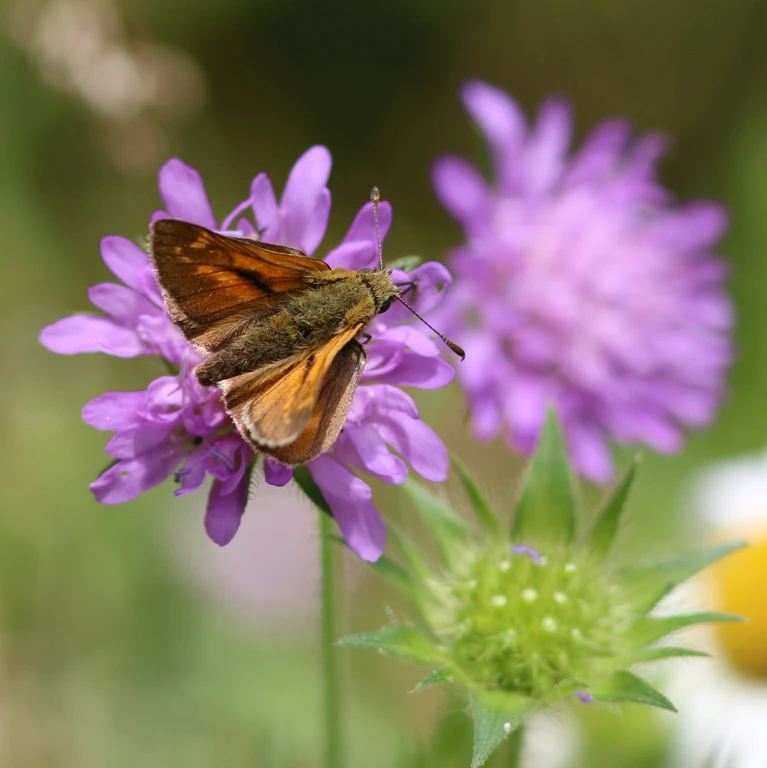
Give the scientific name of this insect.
Ochlodes sylvanus (also Ochlodes venata)
